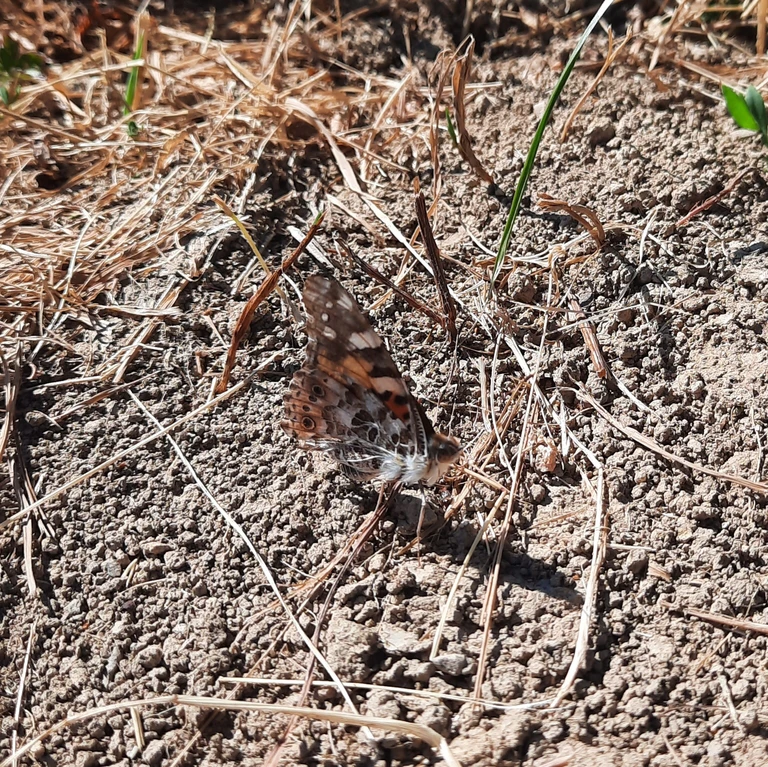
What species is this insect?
Vanessa cardui
